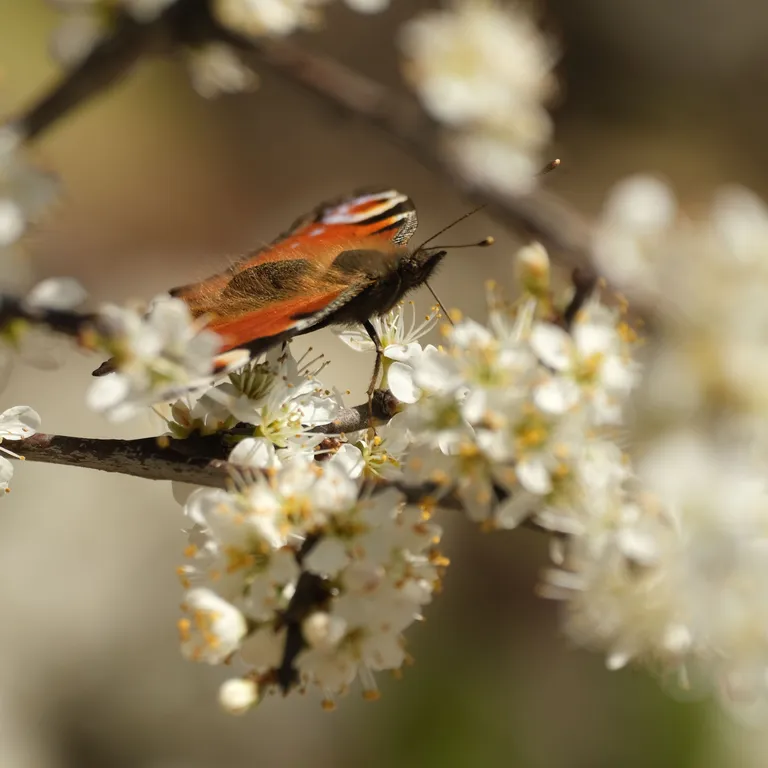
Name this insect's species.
Aglais io
